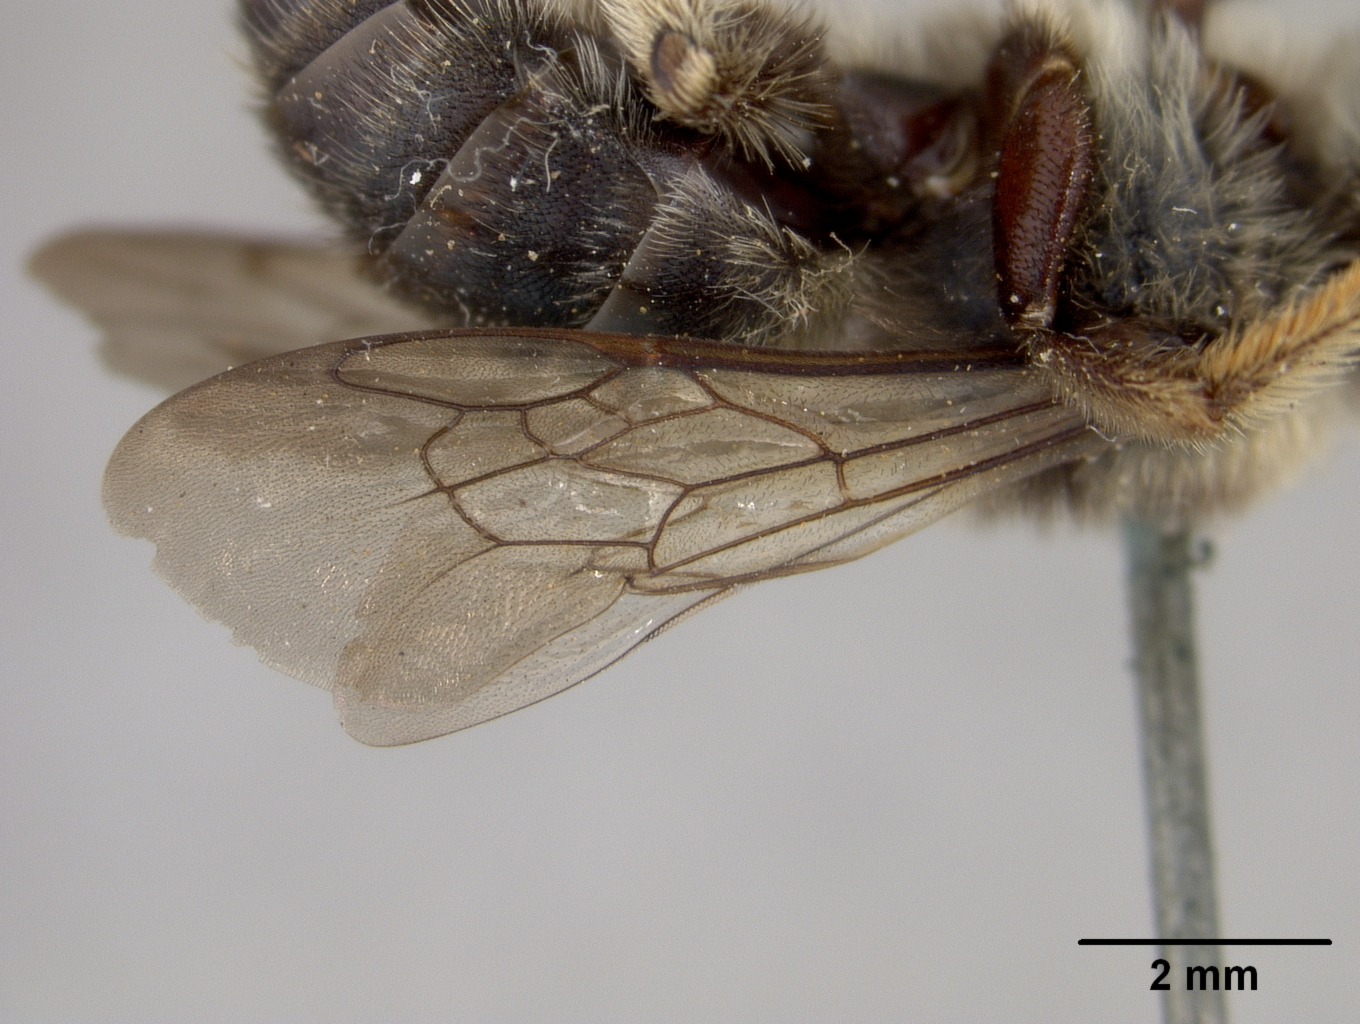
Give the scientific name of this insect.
Melissodes labiatarum
